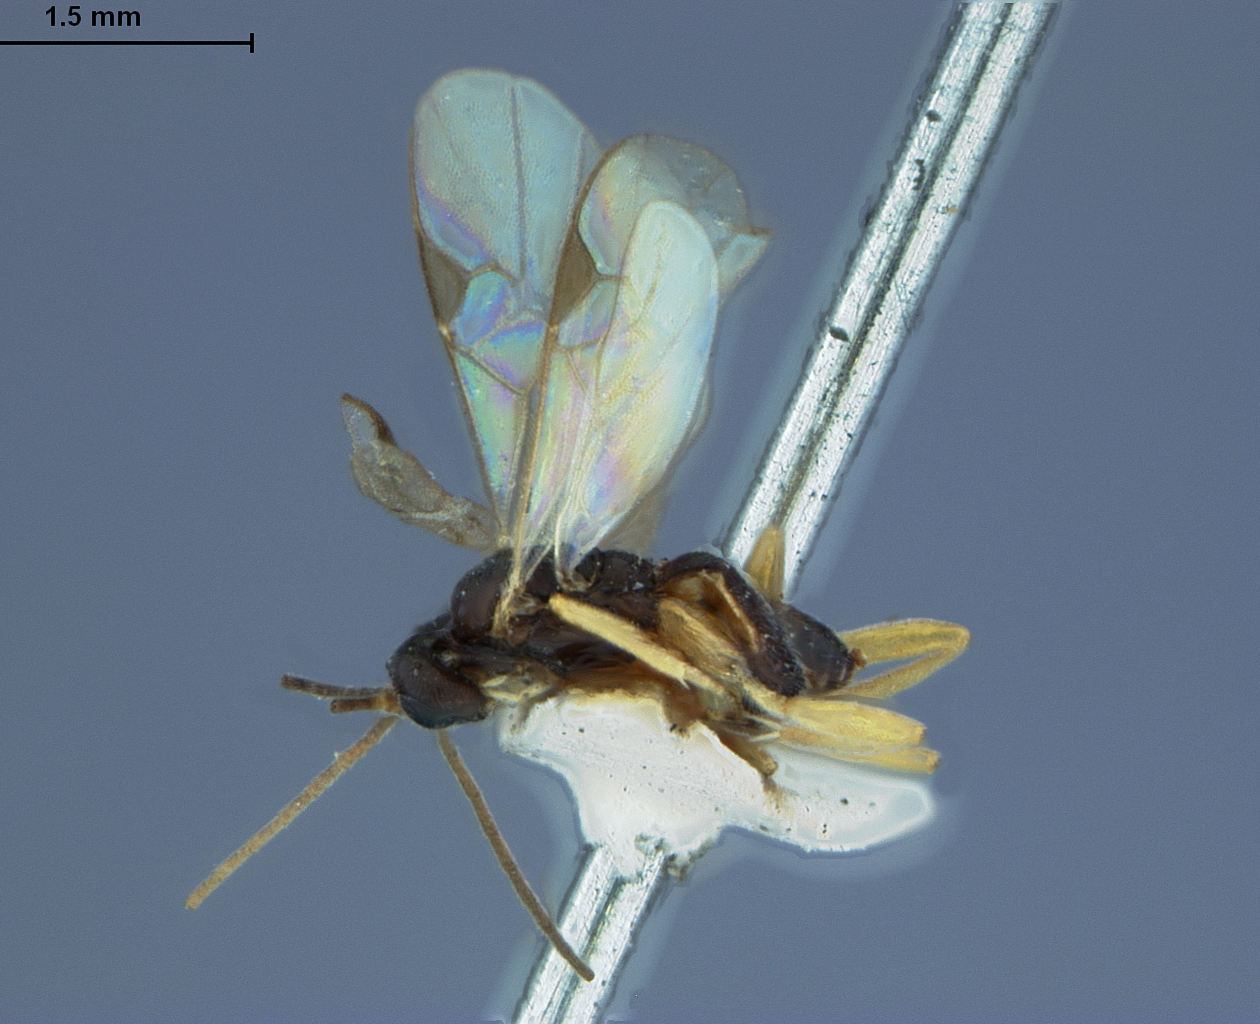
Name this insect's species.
Apanteles radiatus
